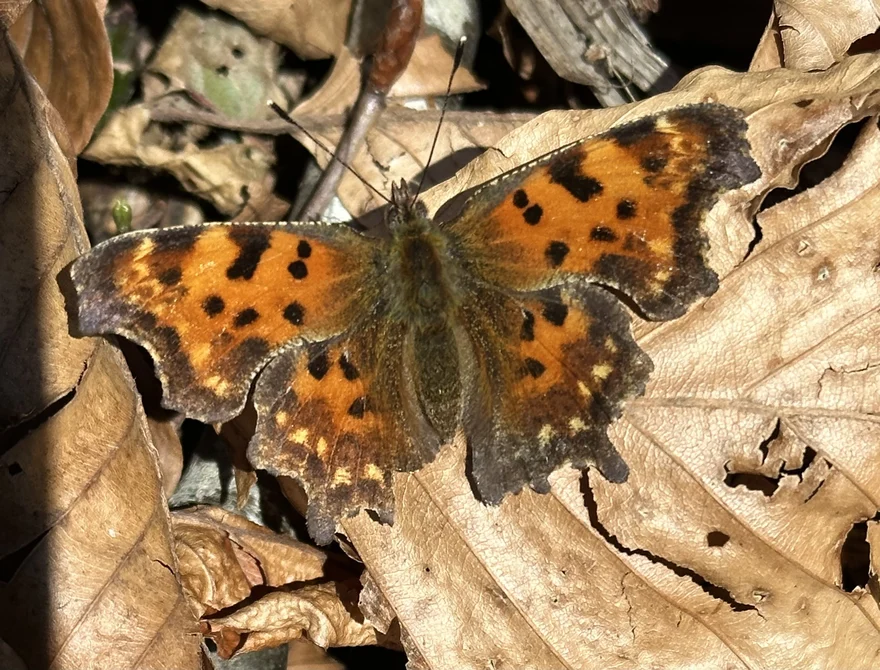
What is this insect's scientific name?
Polygonia c-album
